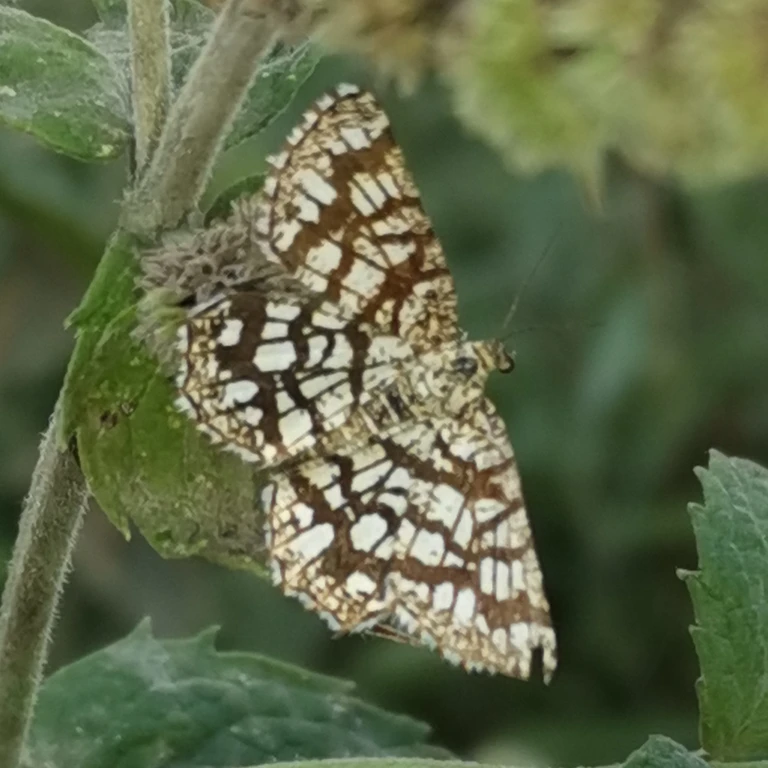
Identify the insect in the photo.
Chiasmia clathrata
